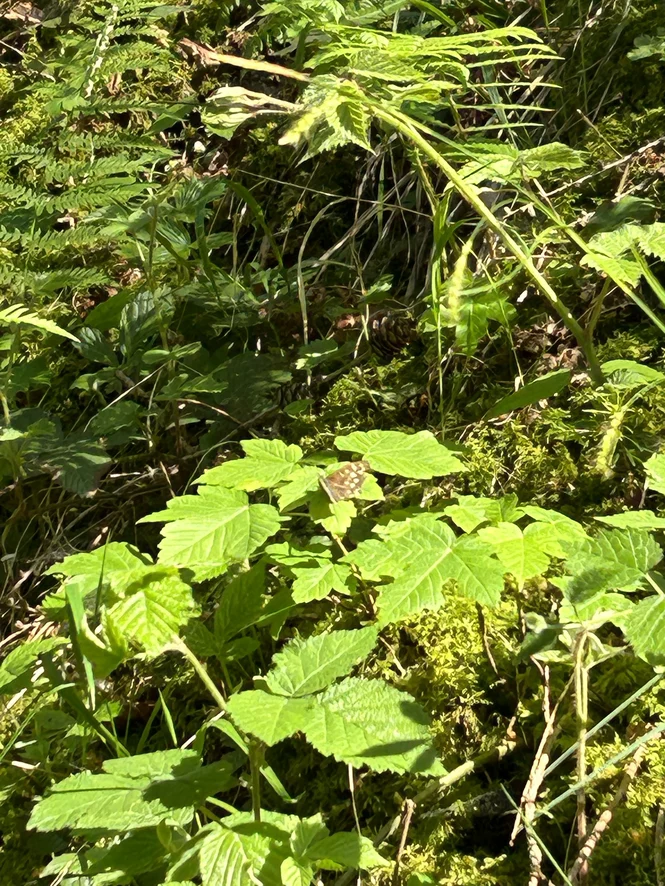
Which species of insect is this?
Pararge aegeria
